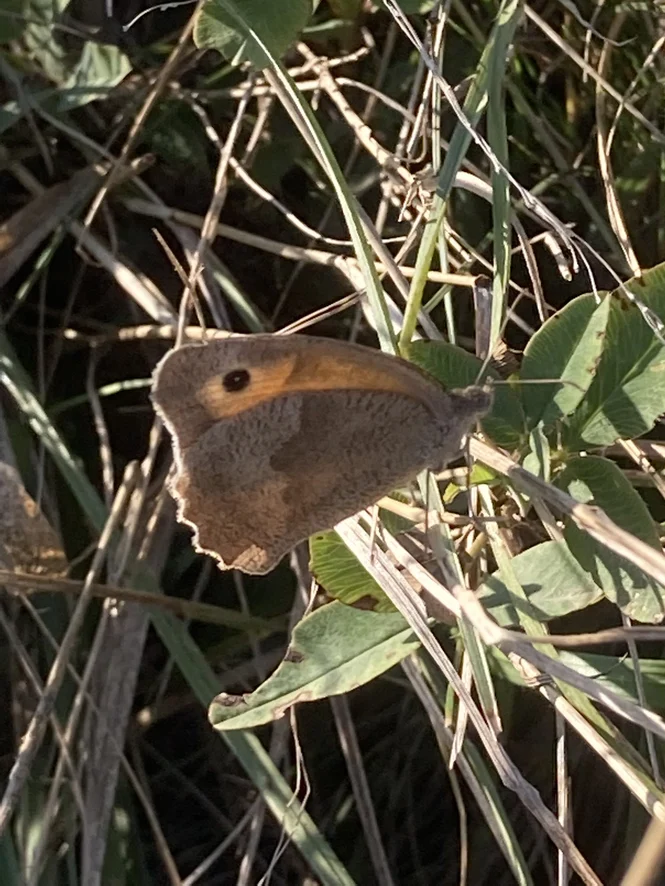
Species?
Maniola jurtina
